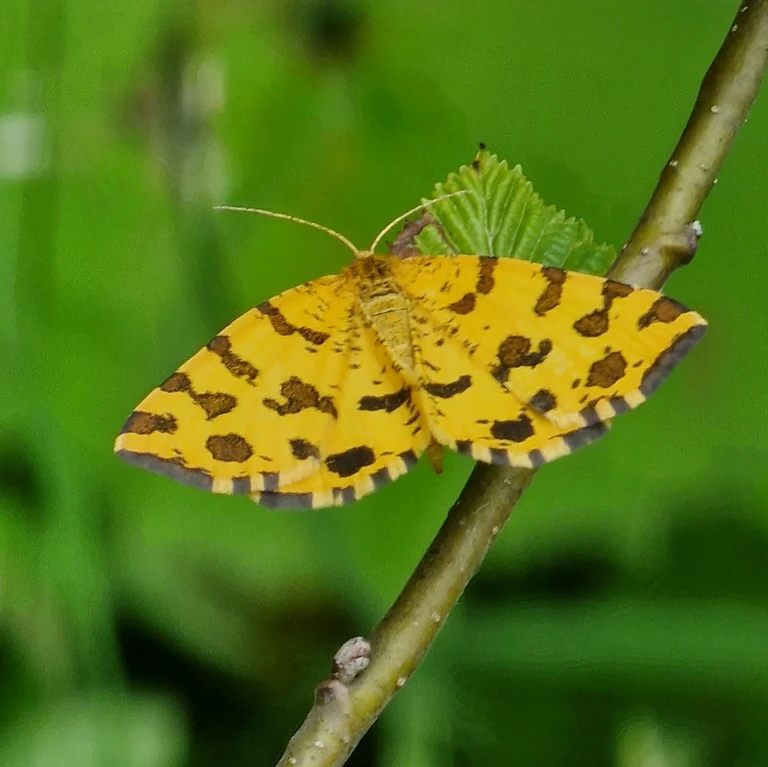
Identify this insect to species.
Pseudopanthera macularia
